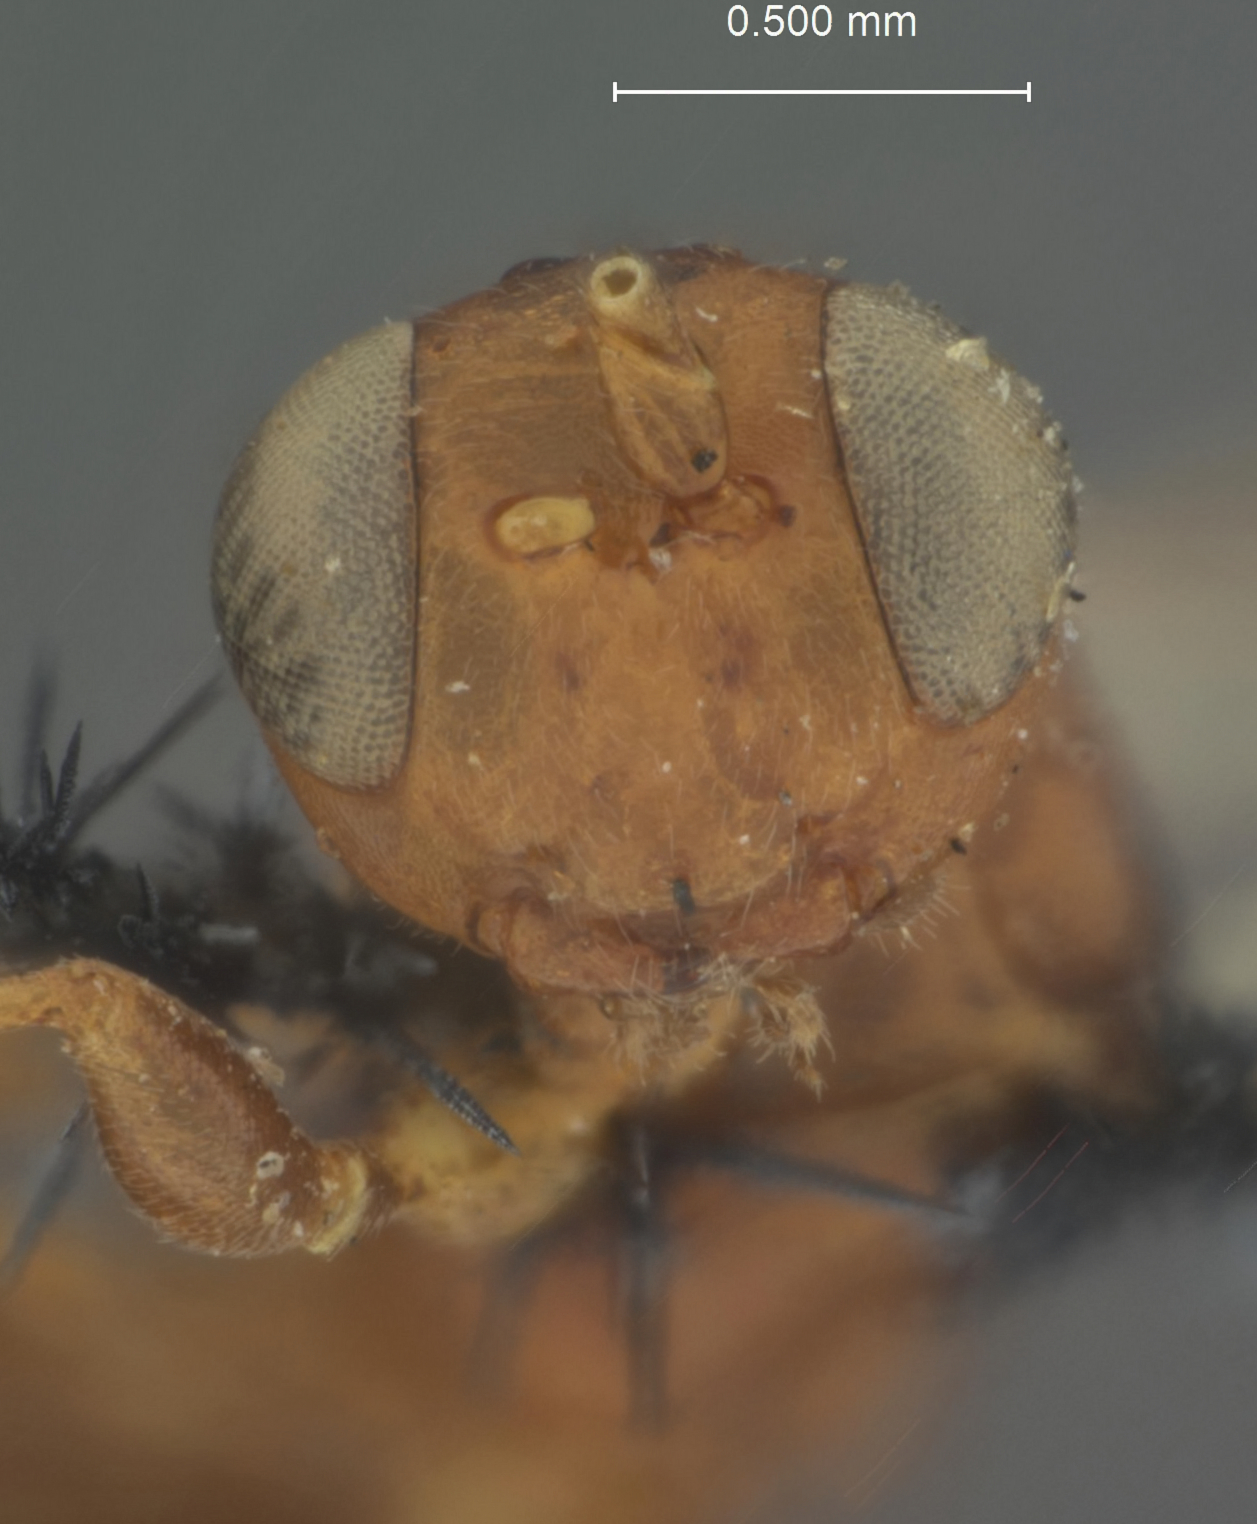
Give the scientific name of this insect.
Otacustes periliti
